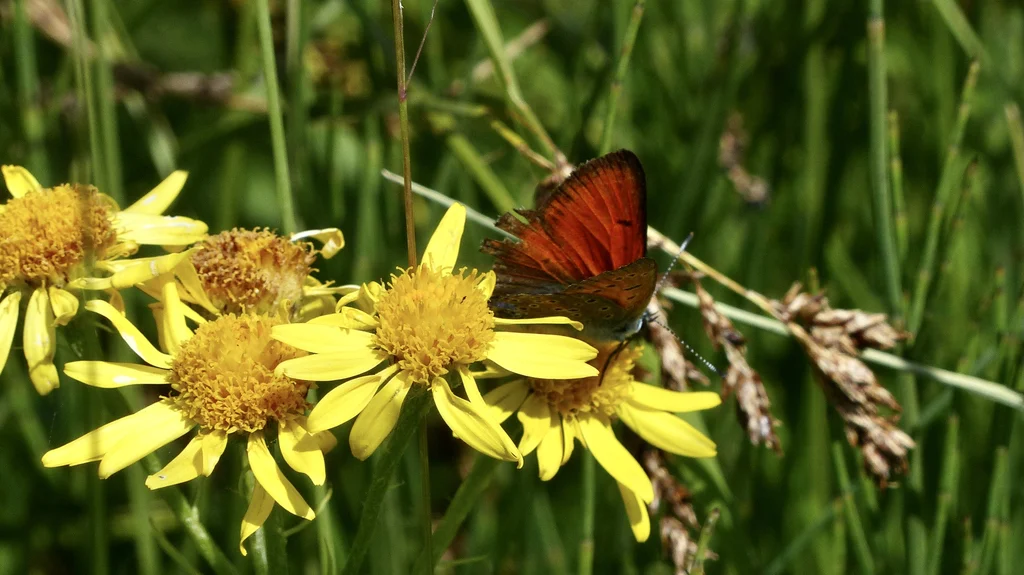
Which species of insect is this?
Lycaena hippothoe (also Palaeochrysophanus hippothoe)
